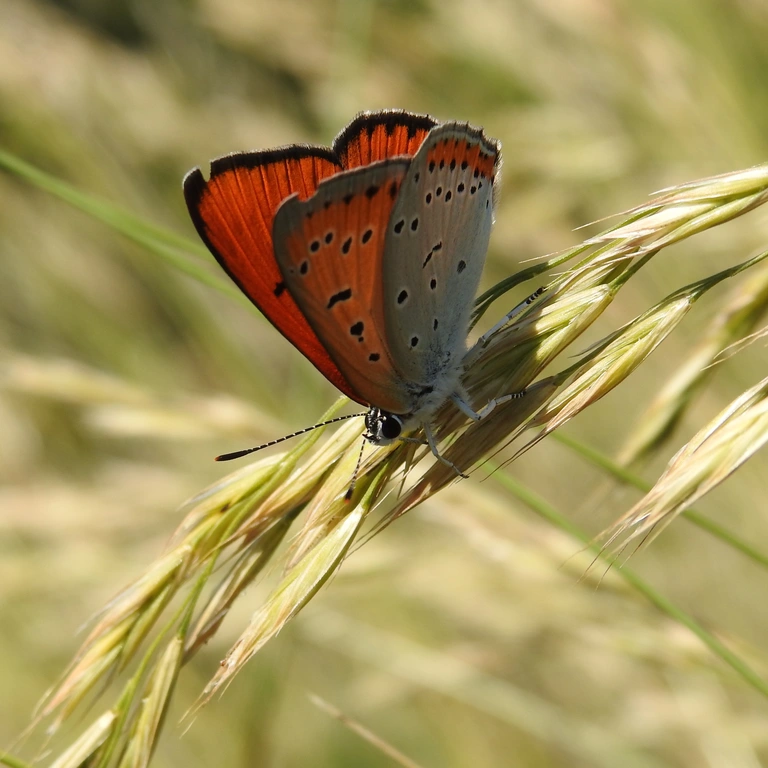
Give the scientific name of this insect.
Lycaena dispar
